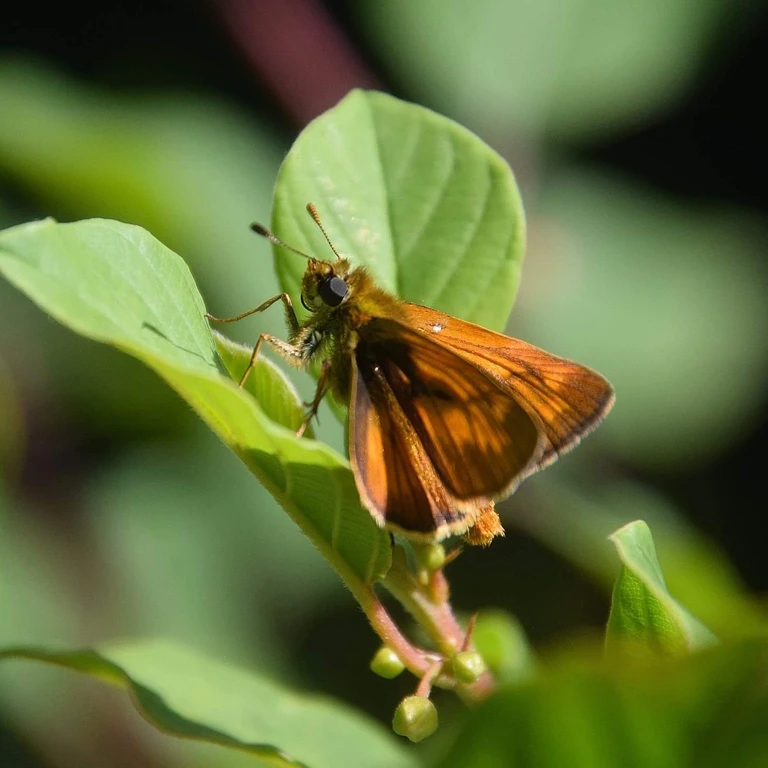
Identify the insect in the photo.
Ochlodes sylvanus (also Ochlodes venata)
